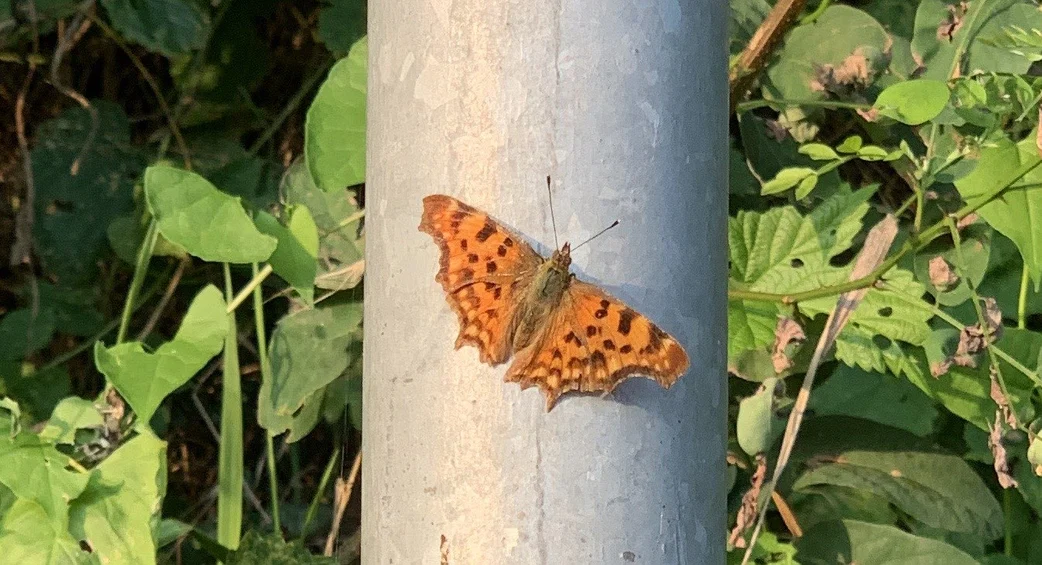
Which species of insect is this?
Polygonia c-album
